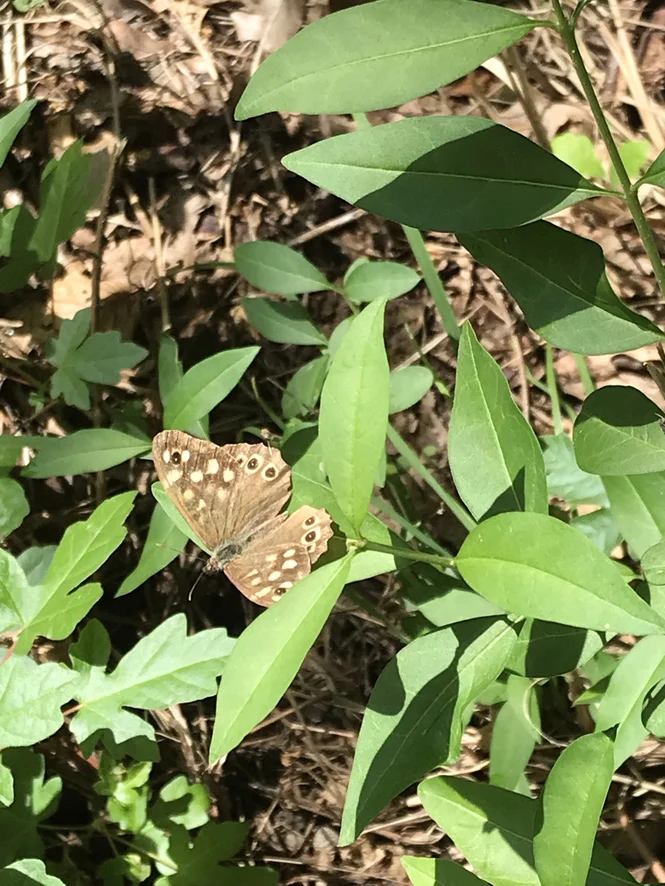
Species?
Pararge aegeria
